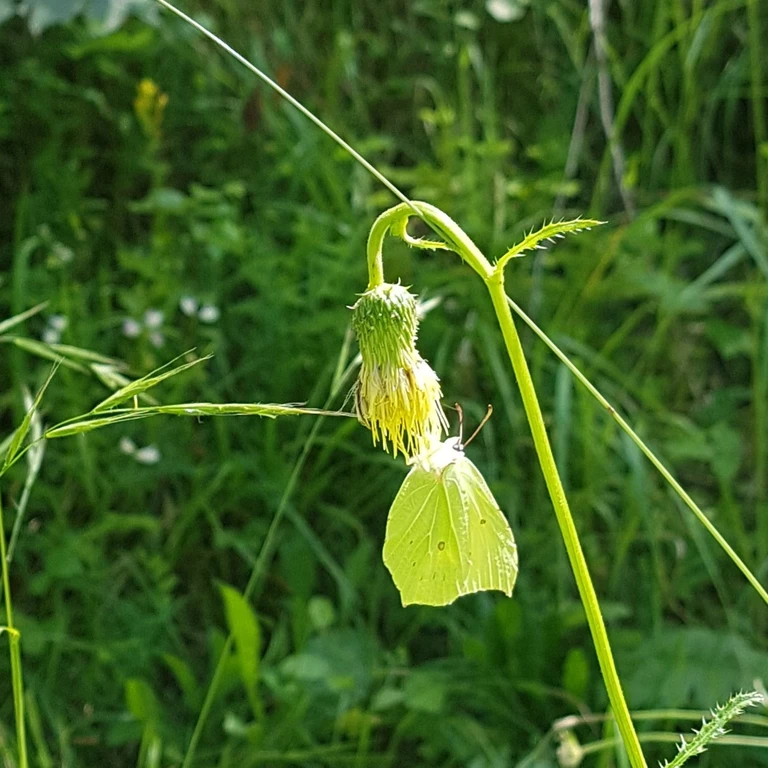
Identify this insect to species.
Gonepteryx rhamni
